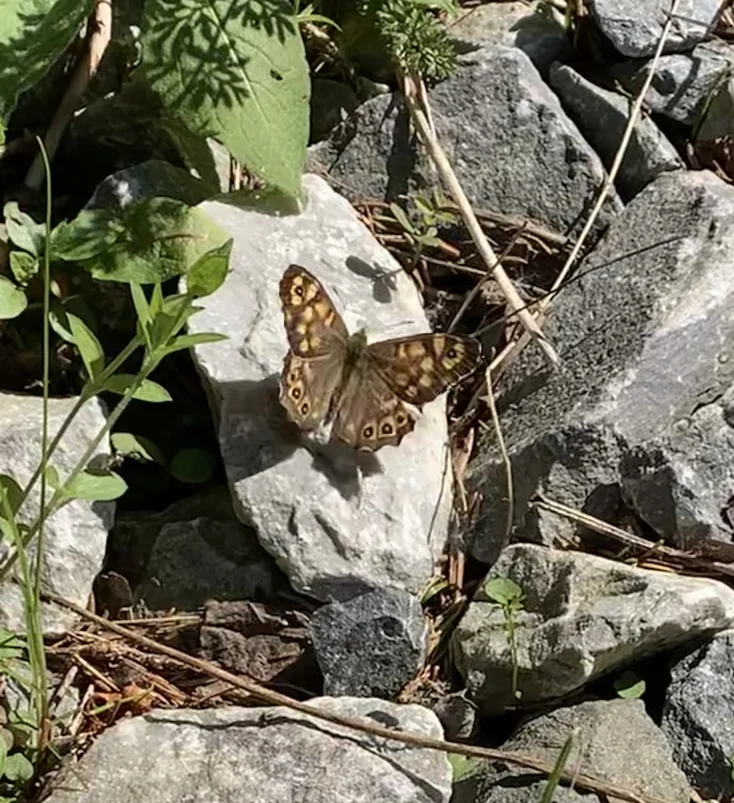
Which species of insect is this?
Pararge aegeria
